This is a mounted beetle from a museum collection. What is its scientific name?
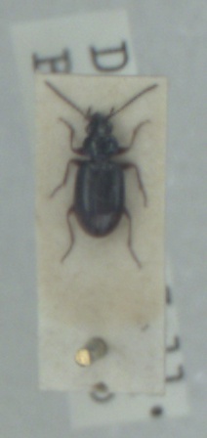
Bembidion lunulatum
